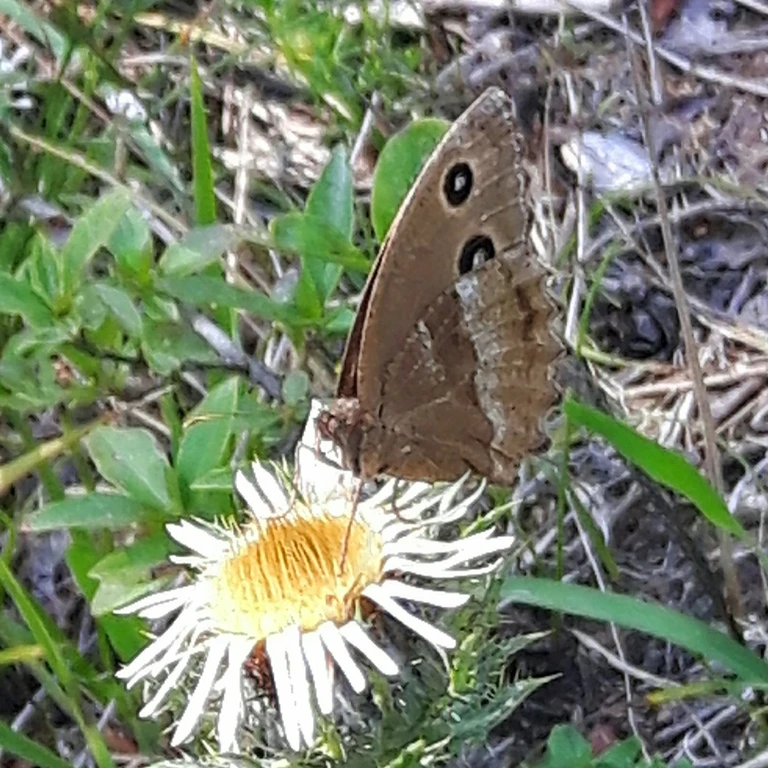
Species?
Minois dryas
